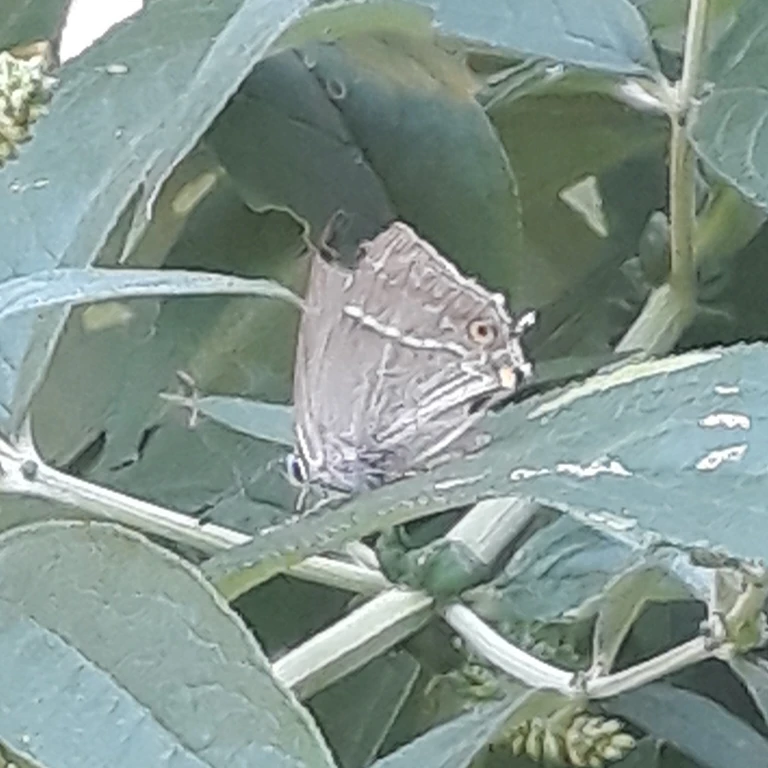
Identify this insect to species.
Favonius quercus (also Quercusia quercus)
